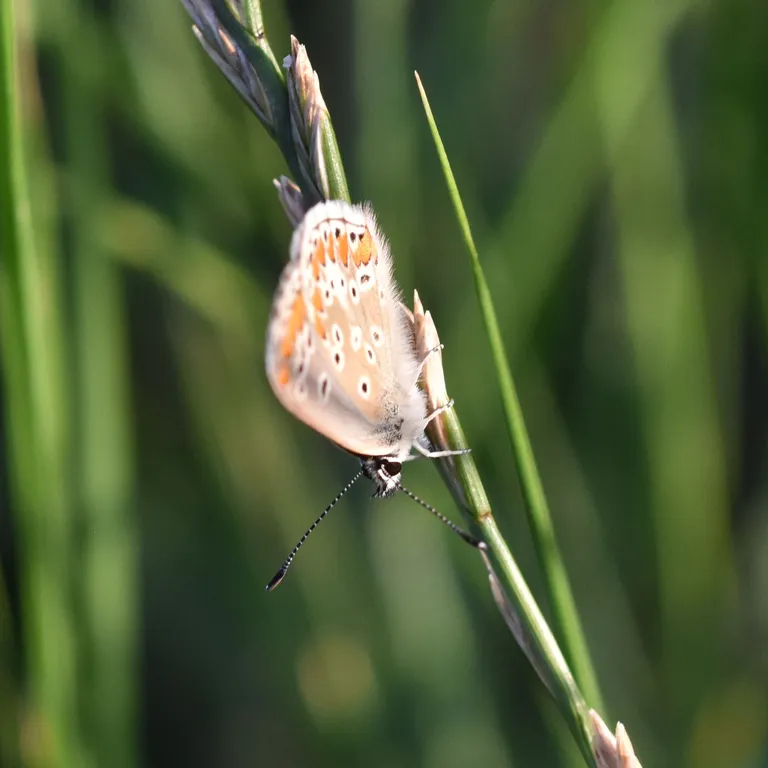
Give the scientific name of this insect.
Aricia agestis/artaxerxes
